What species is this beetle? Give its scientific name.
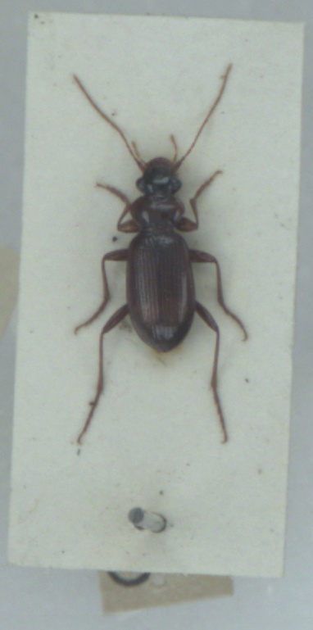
Leistus terminatus
